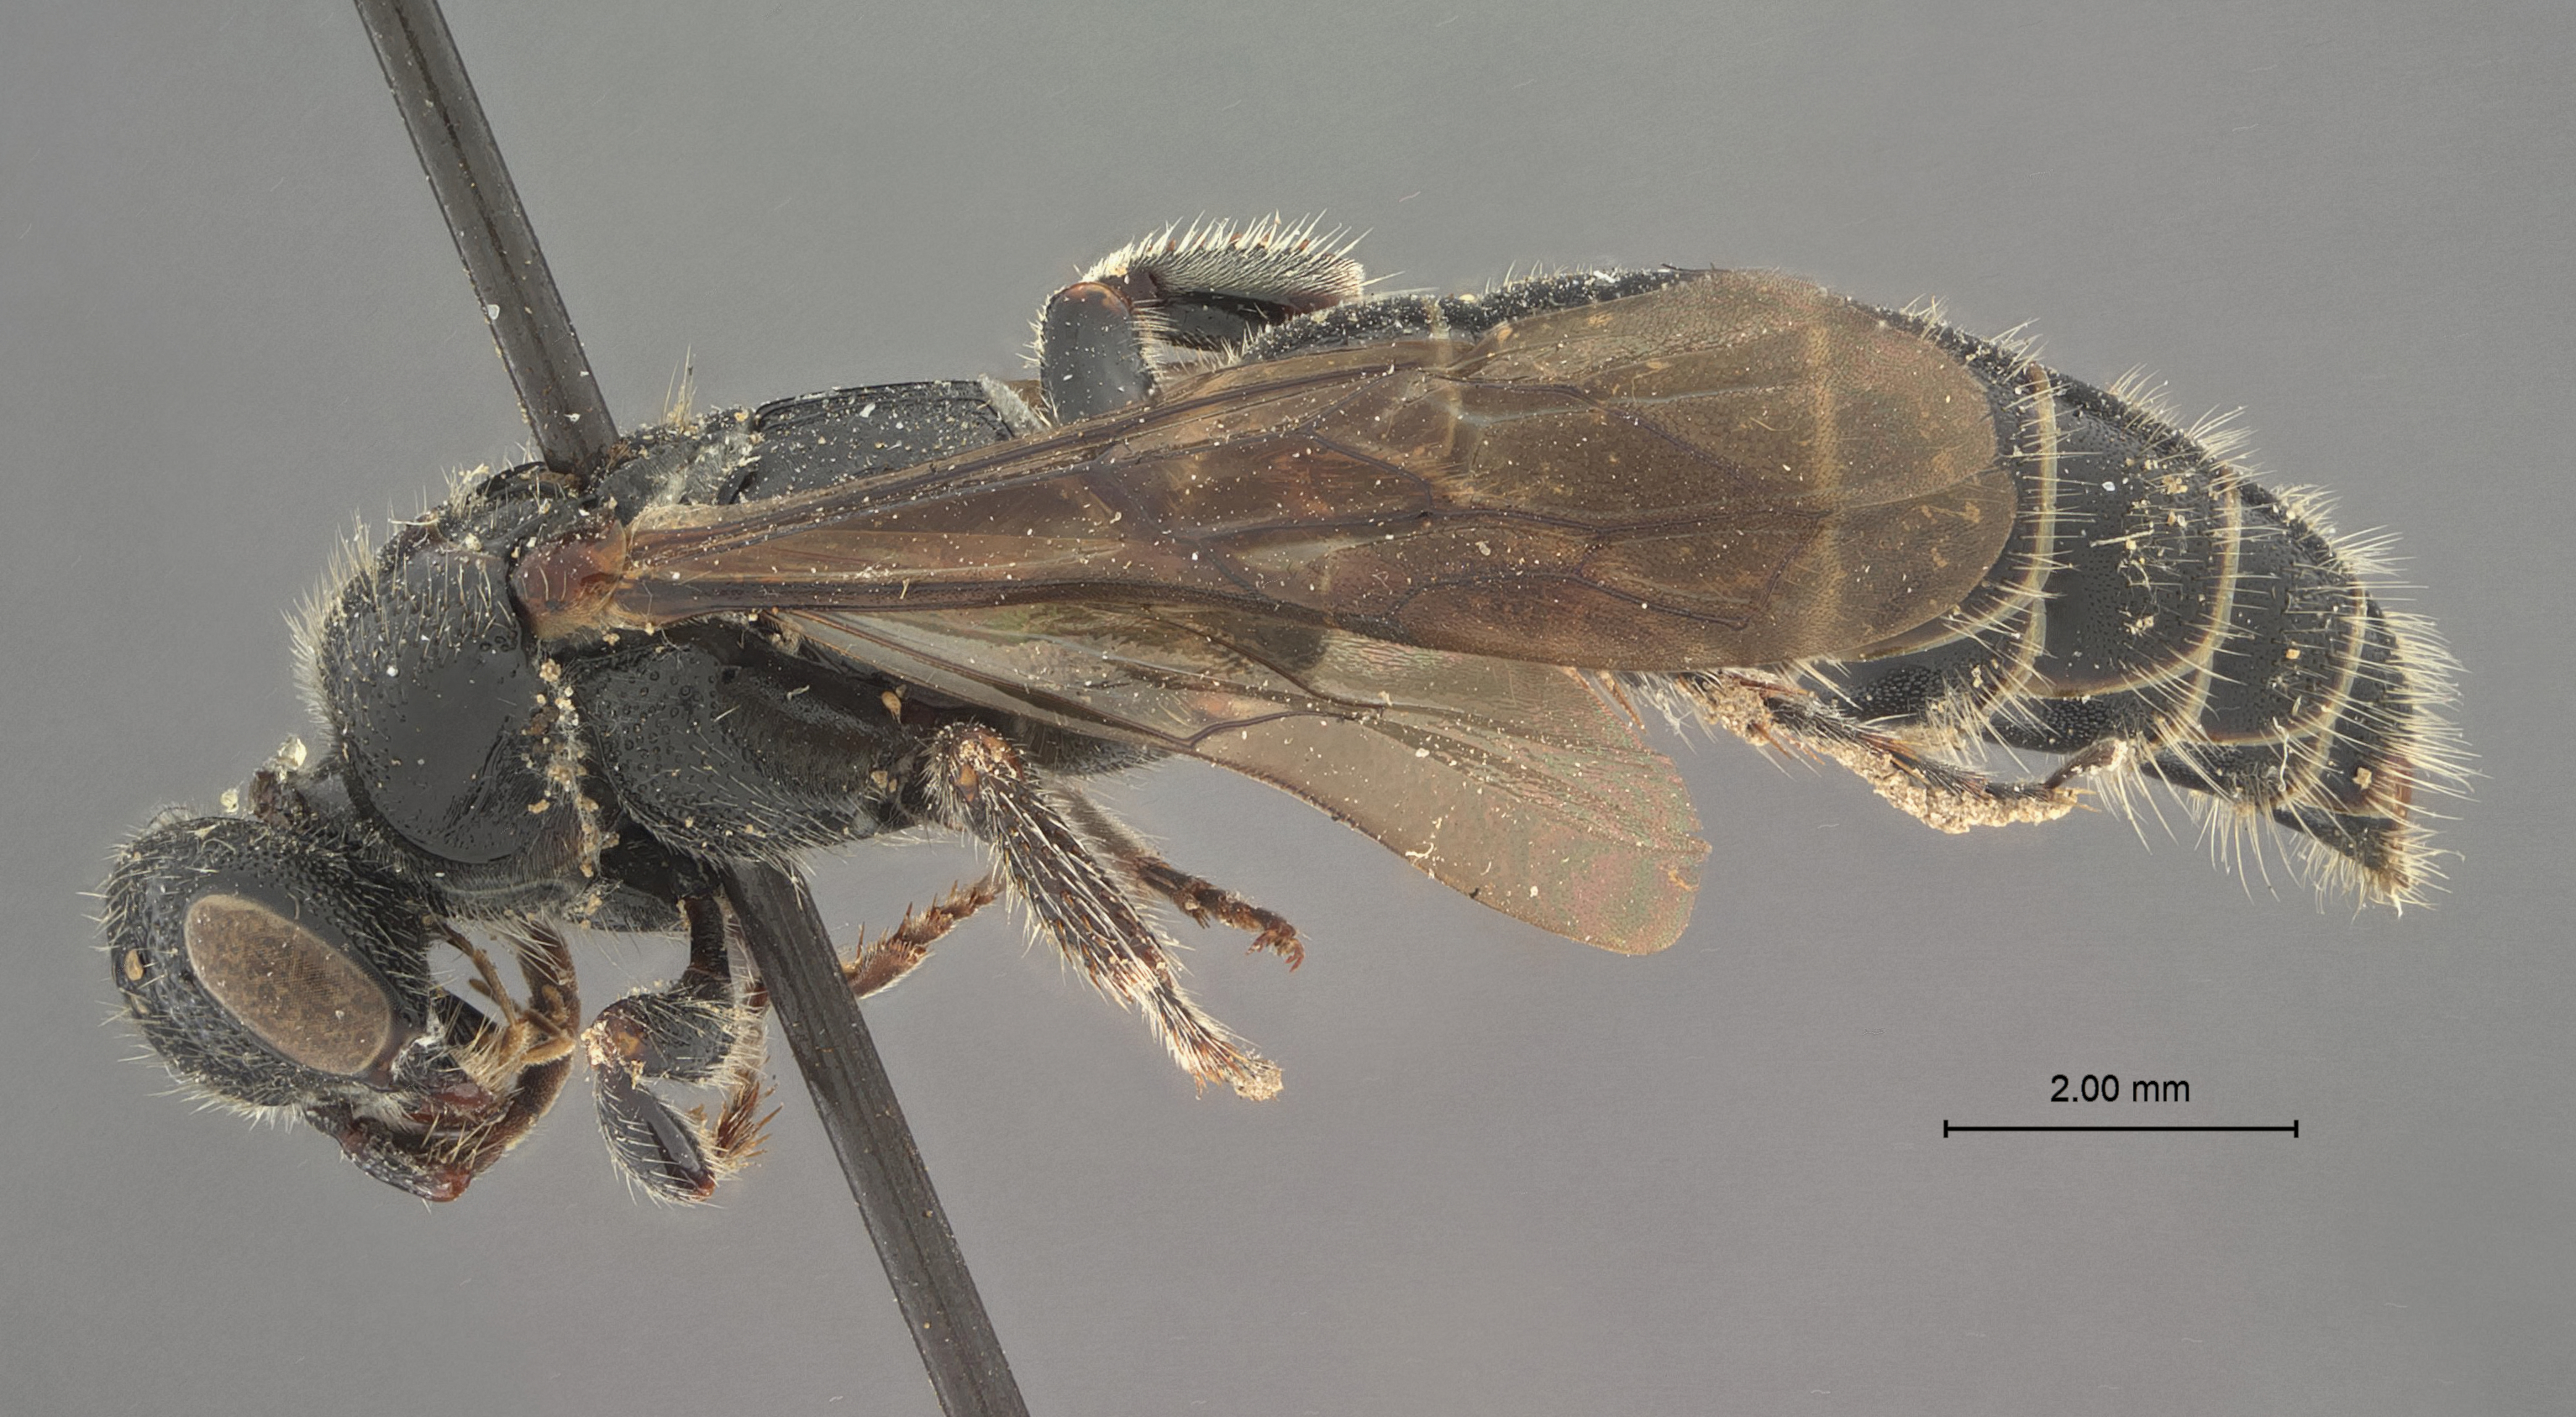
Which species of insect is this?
Tiphia brevicarinata
